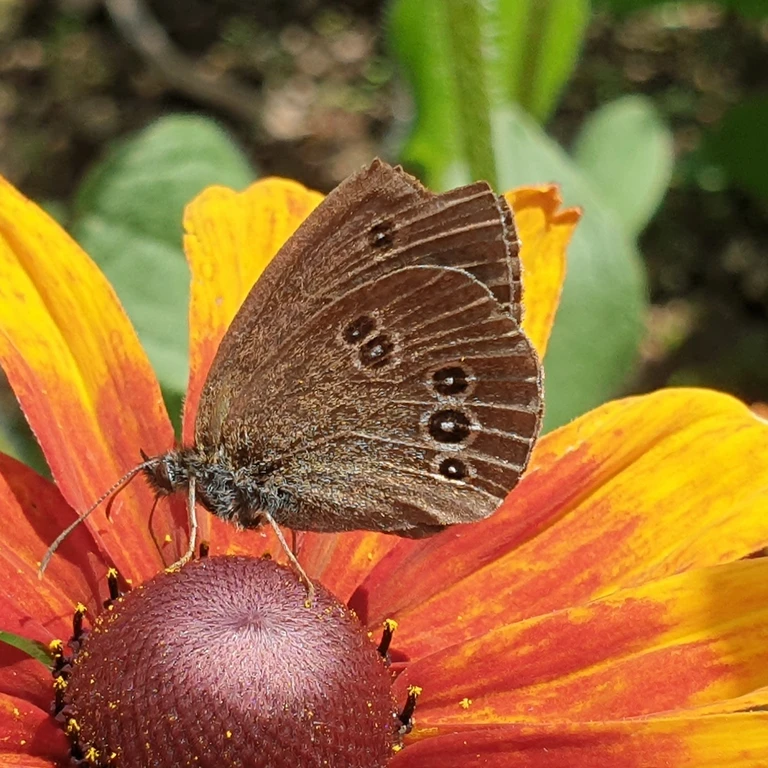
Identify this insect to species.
Aphantopus hyperantus
